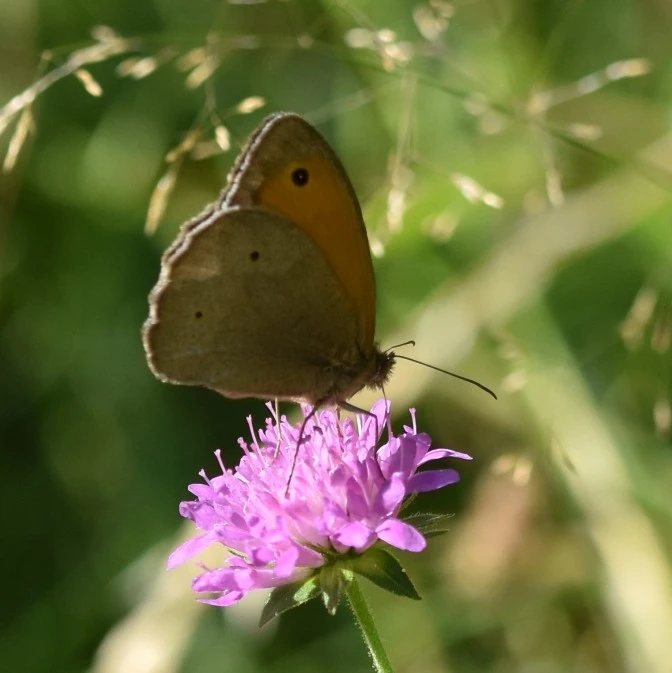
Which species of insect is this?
Maniola jurtina
